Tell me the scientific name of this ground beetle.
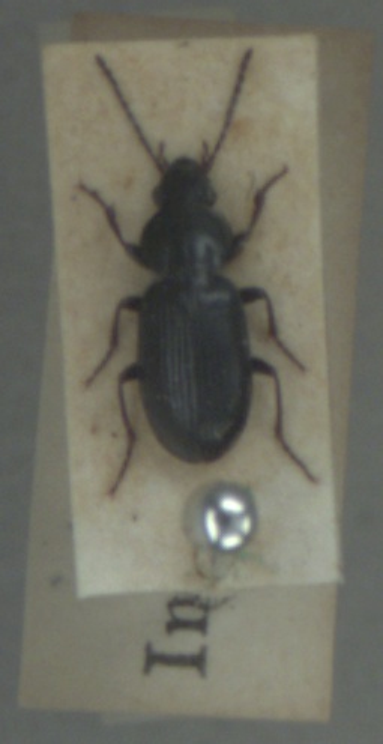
Pterostichus strenuus
